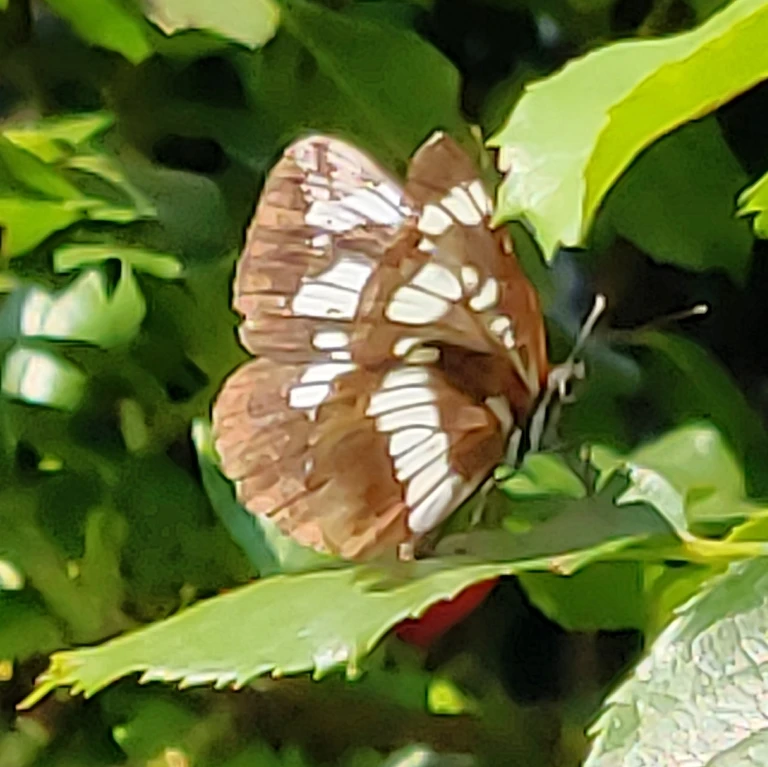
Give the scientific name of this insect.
Neptis rivularis
